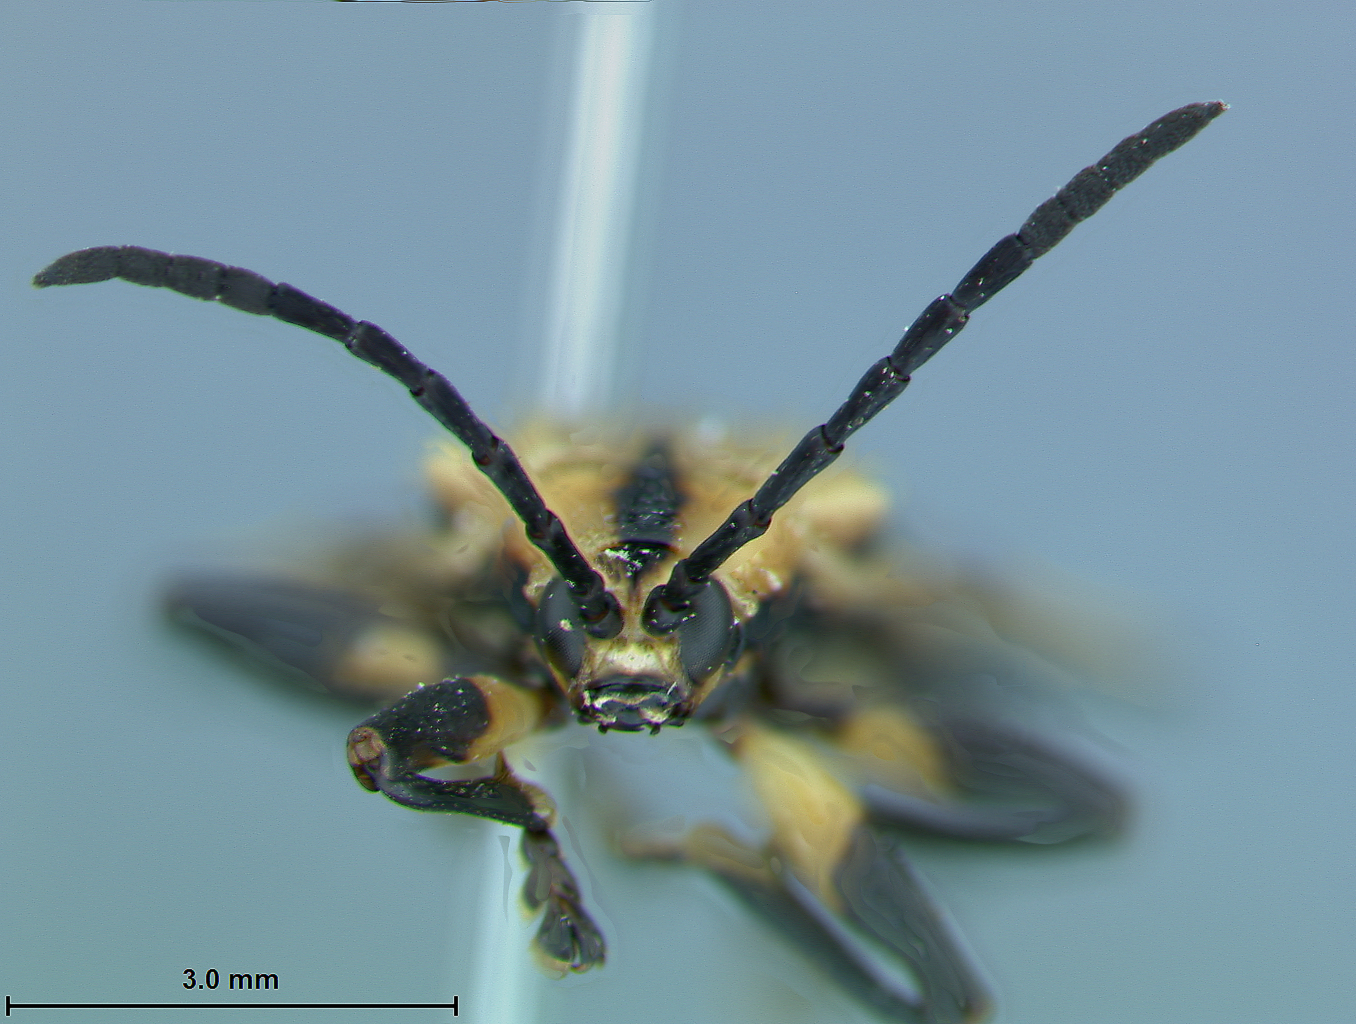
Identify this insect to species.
Microdonta mauliki
